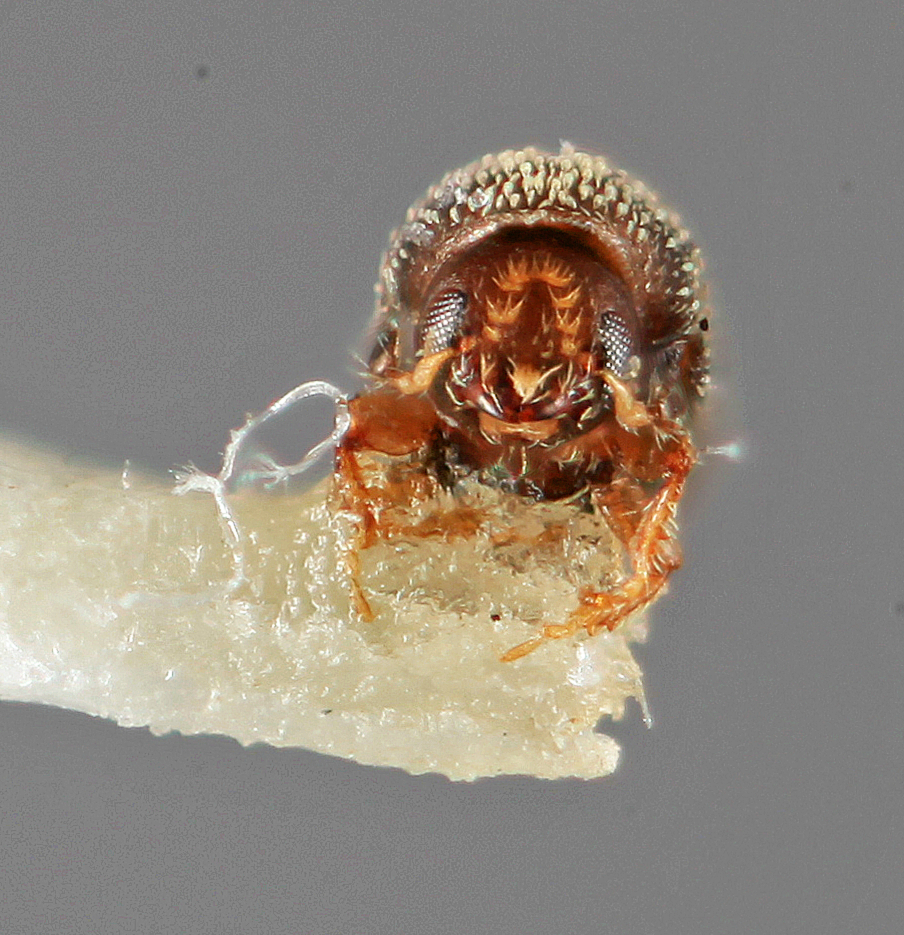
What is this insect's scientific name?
Liparthrum meridensis
